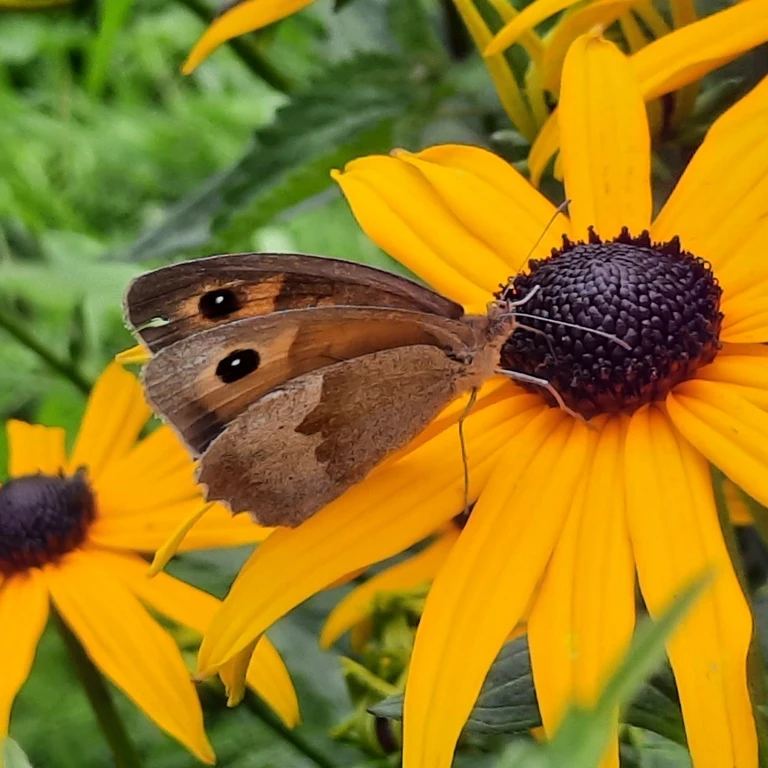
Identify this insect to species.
Maniola jurtina
